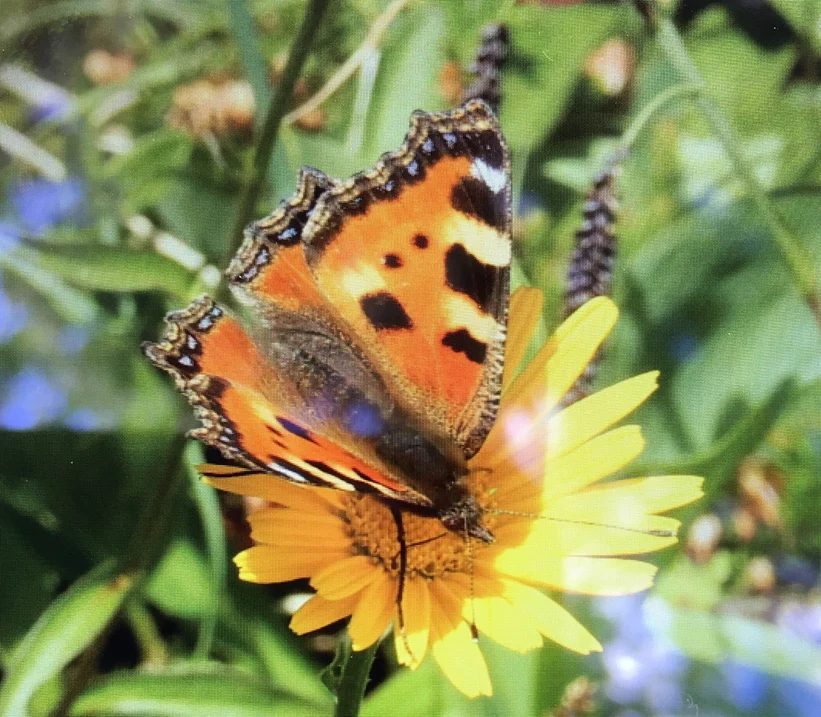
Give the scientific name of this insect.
Aglais urticae
